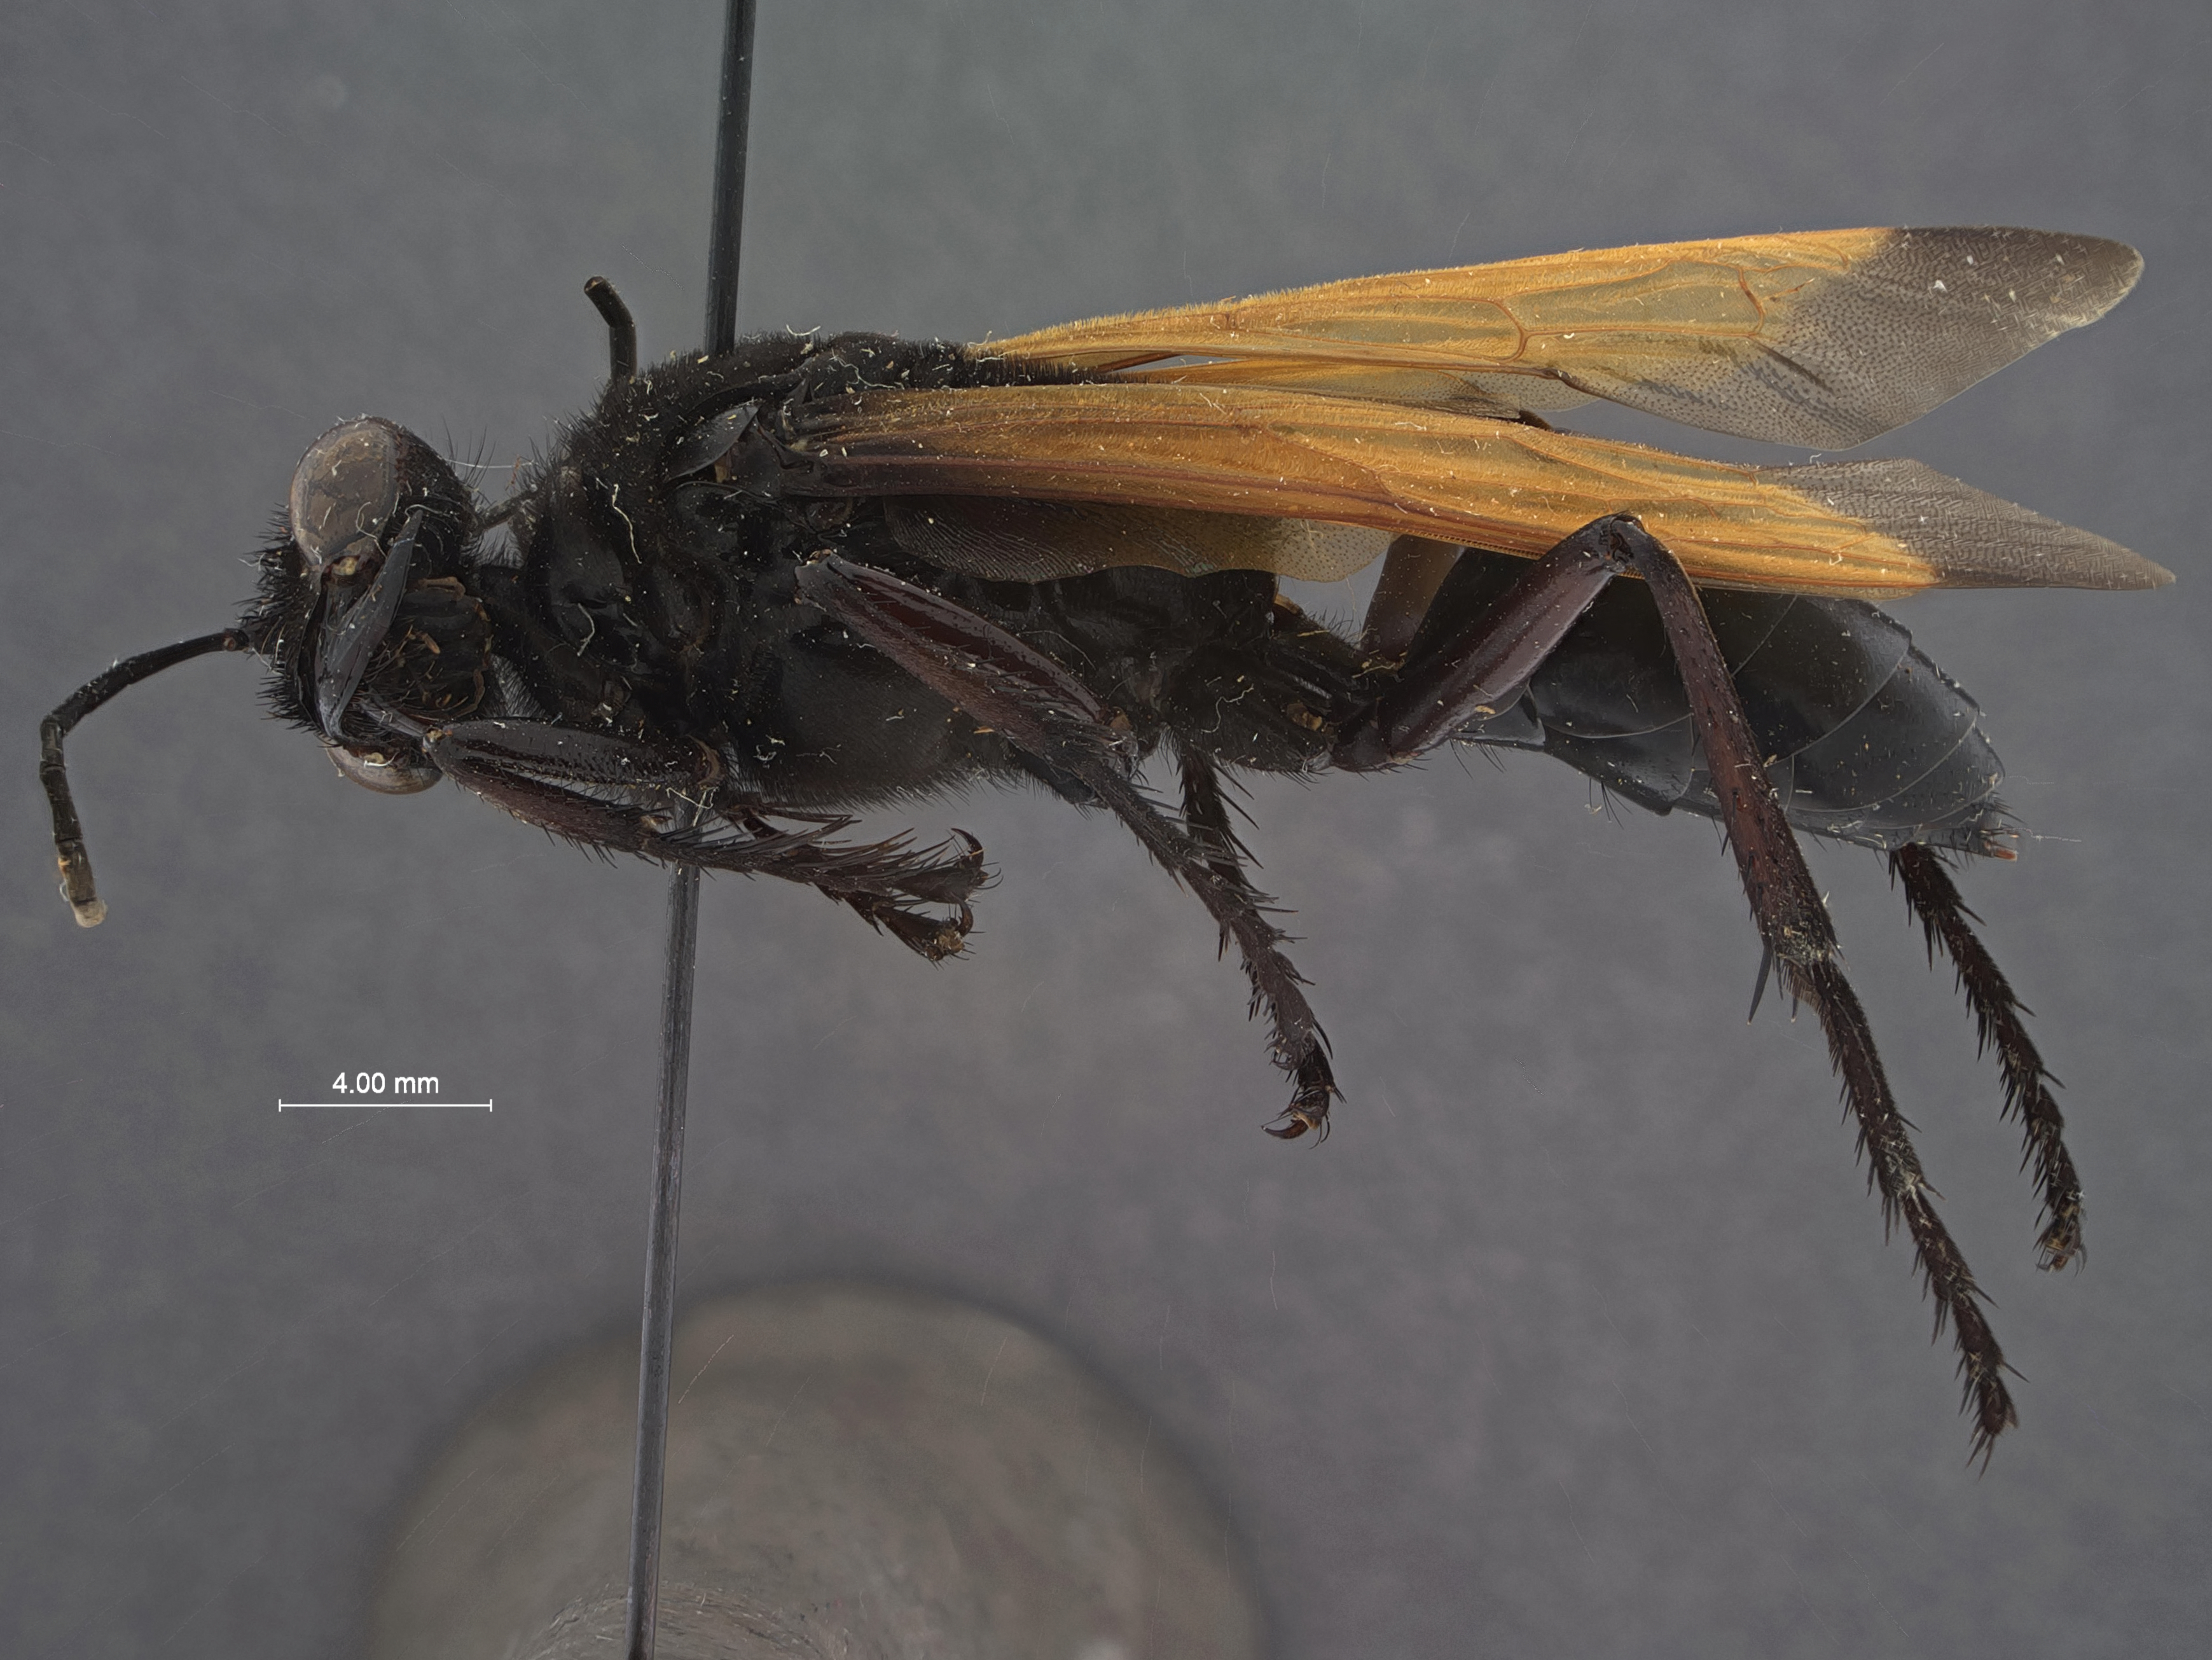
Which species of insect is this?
Sphex mimeticus
